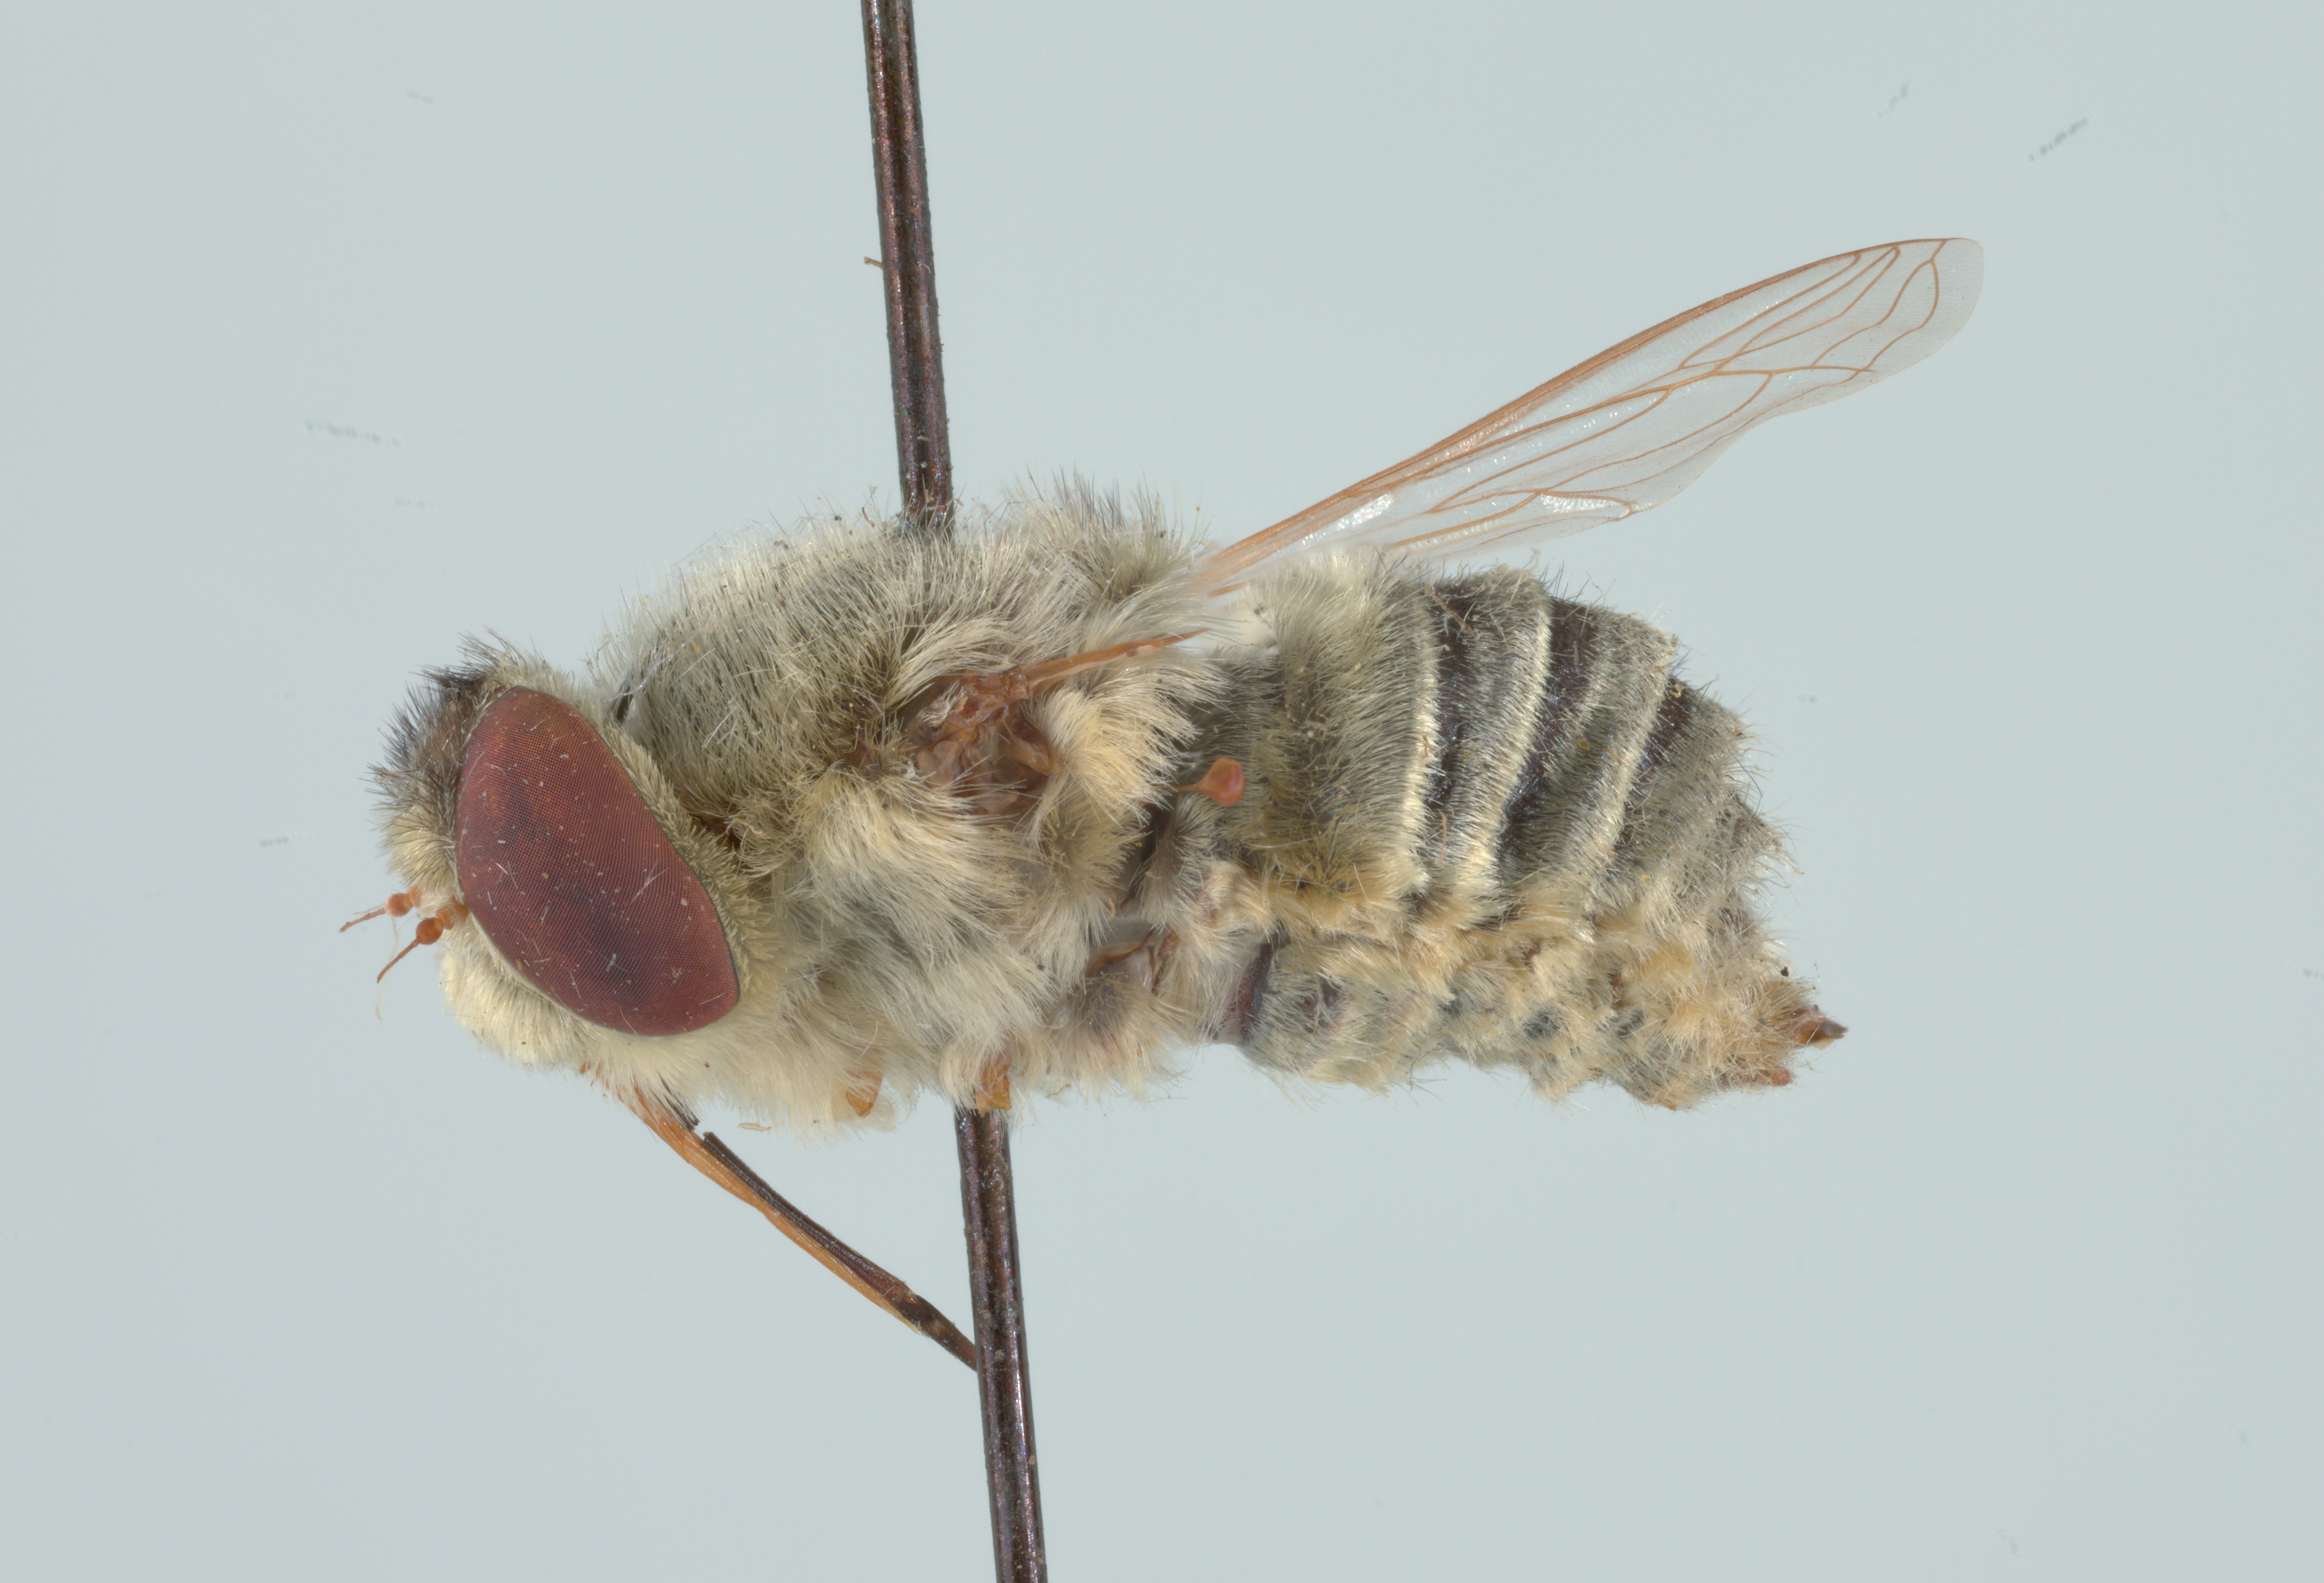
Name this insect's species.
Neorhynchocephalus sackenii
